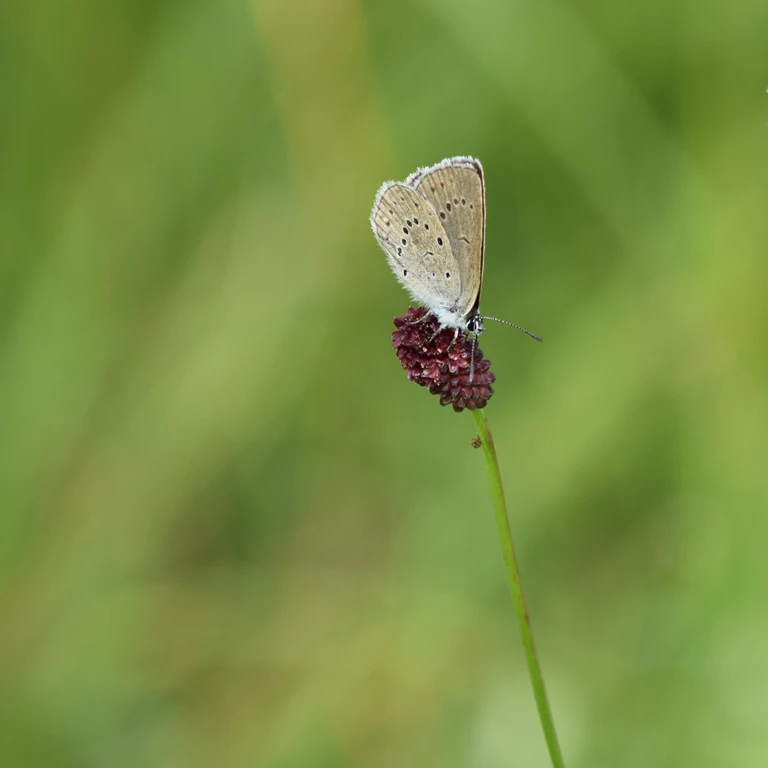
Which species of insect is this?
Phengaris teleius
